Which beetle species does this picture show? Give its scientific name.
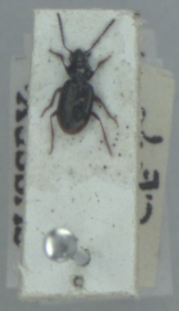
Bembidion lunulatum
